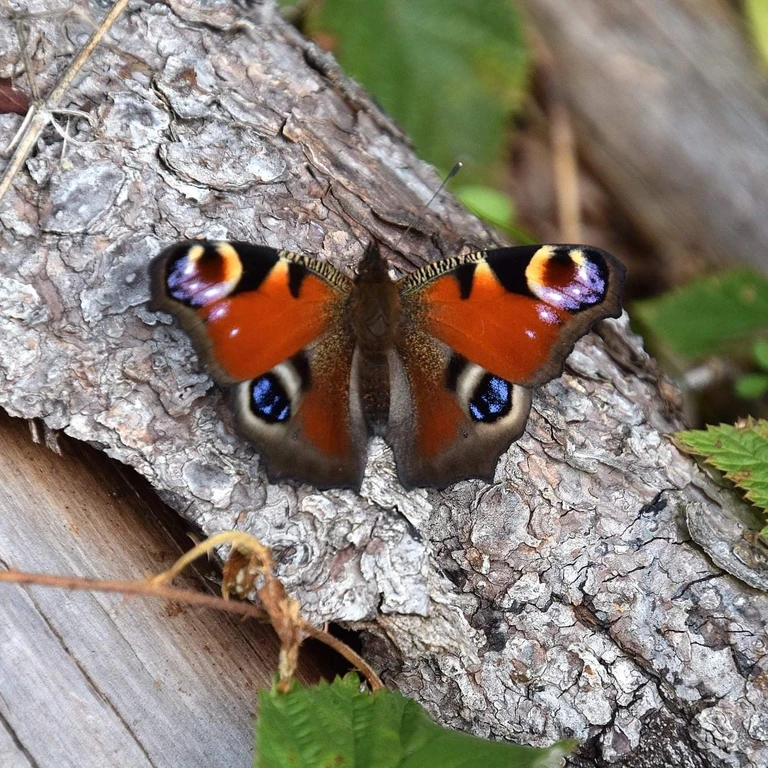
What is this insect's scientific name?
Aglais io
